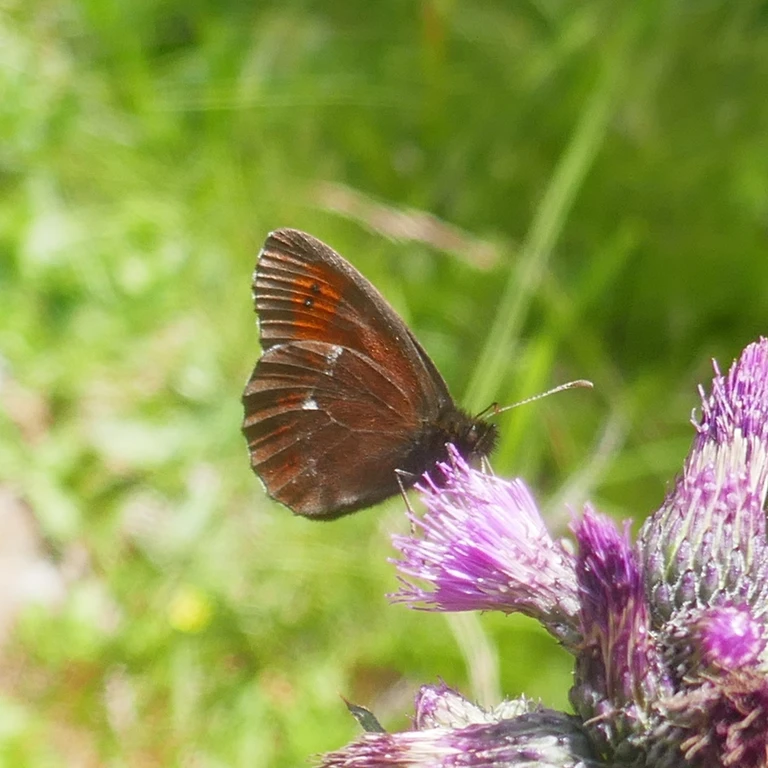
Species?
Erebia ligea
